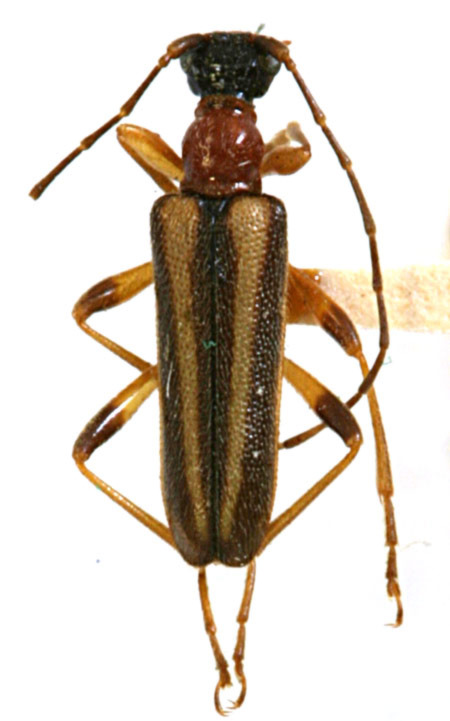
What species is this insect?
Hapalosalia vibex (also Pidonia ruficollis)
